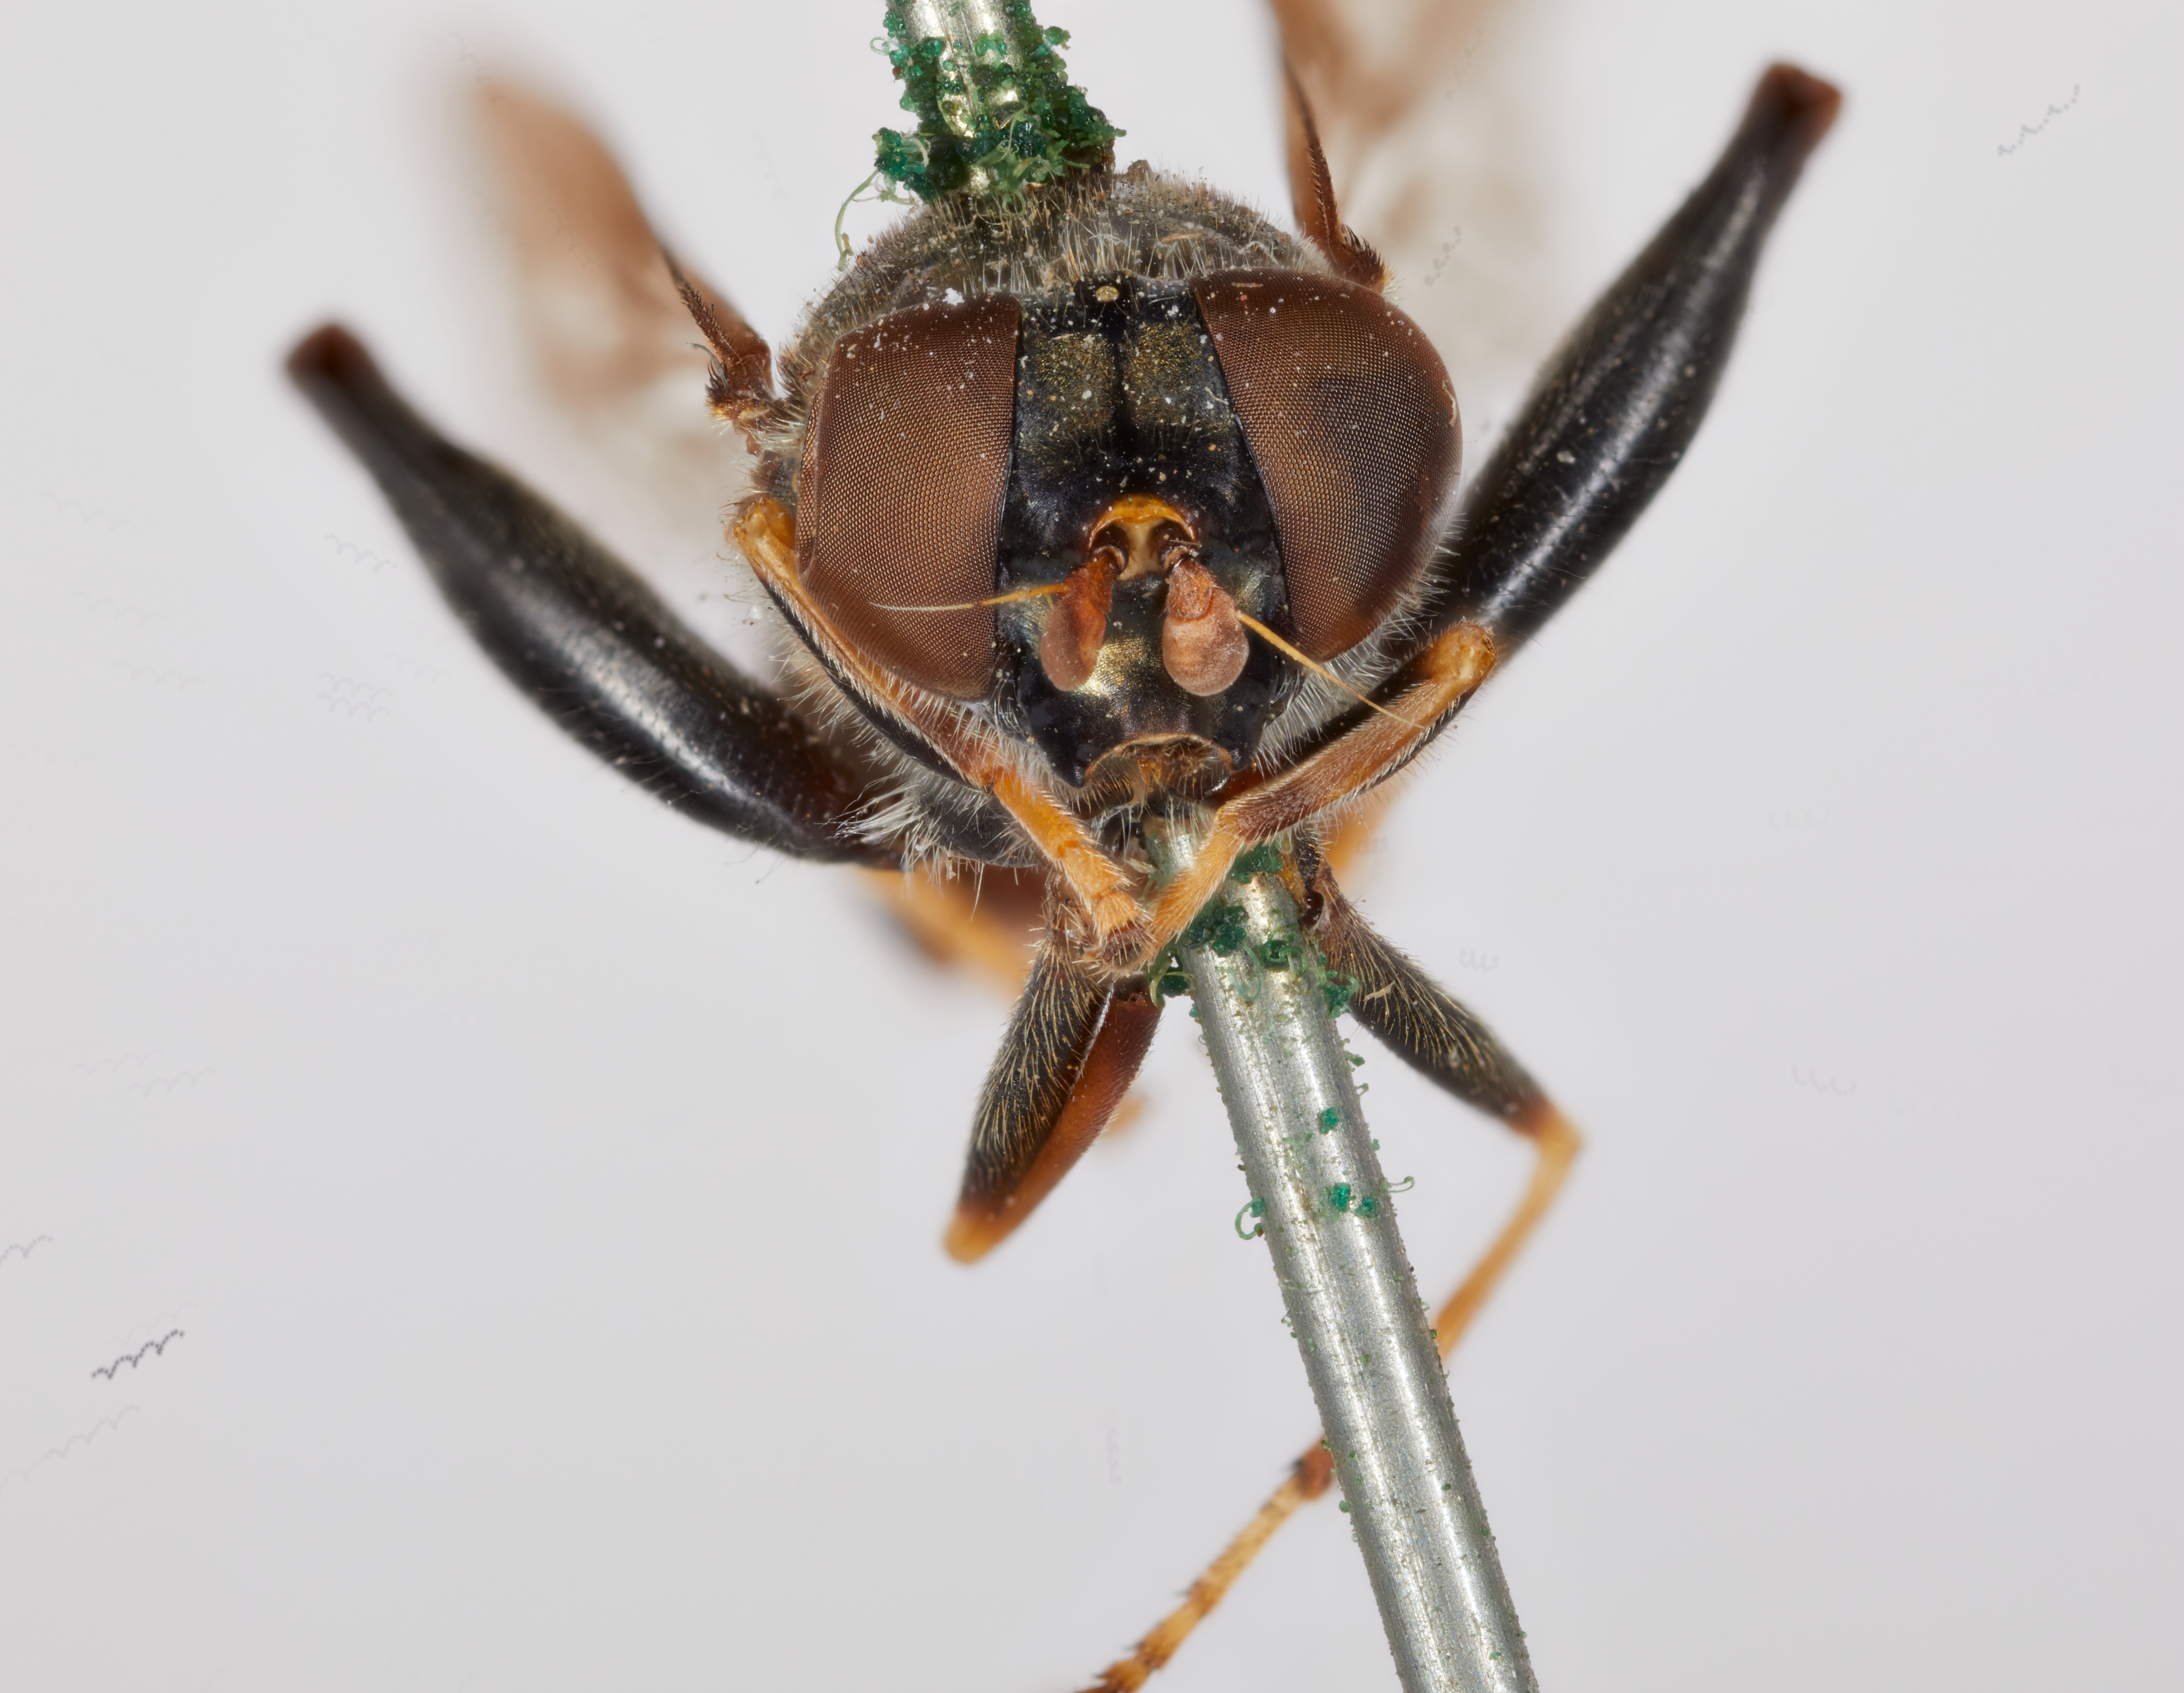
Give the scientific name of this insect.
Xylota marginalis
